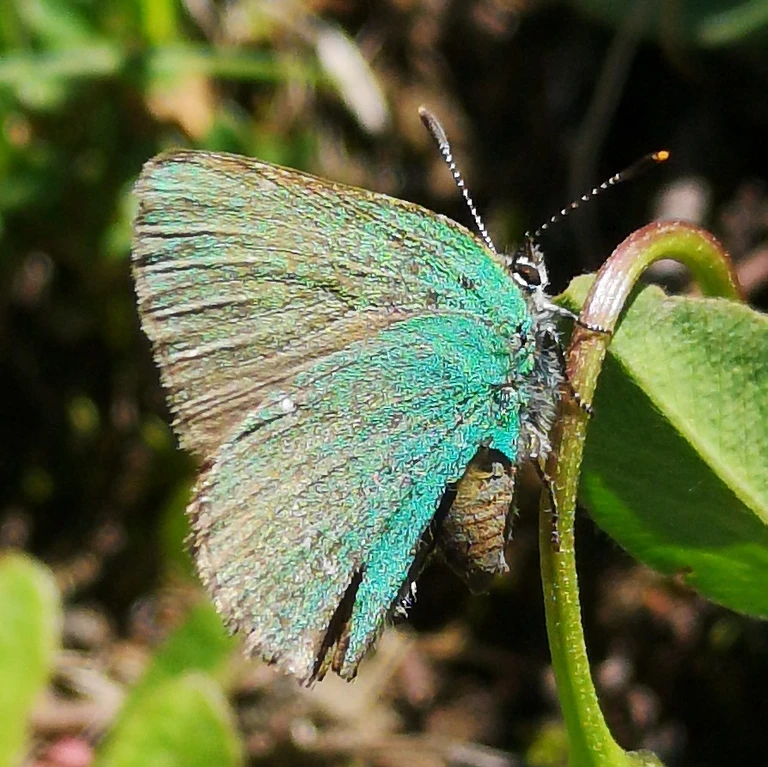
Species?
Callophrys rubi
